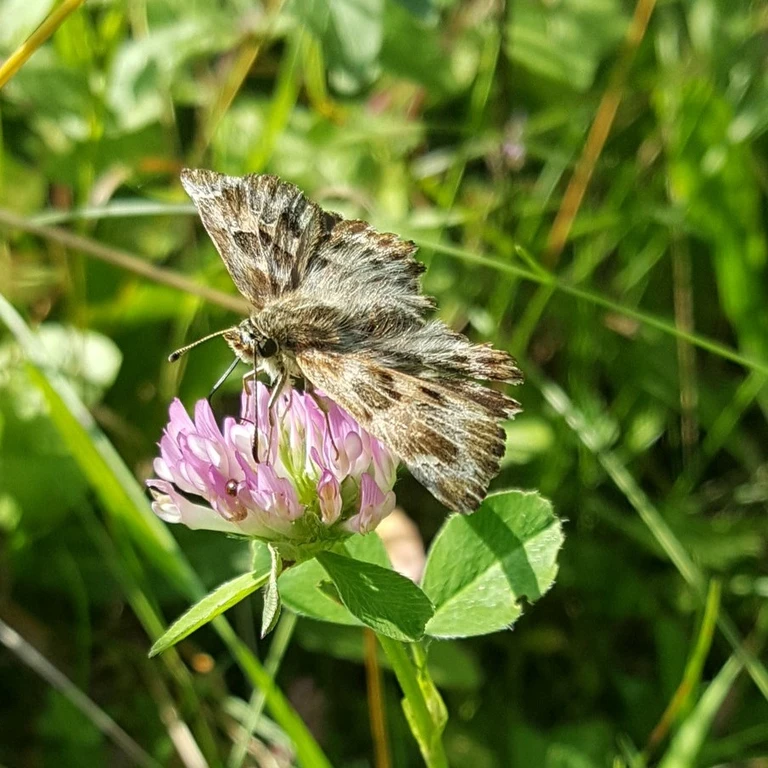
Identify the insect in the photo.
Carcharodus alceae
